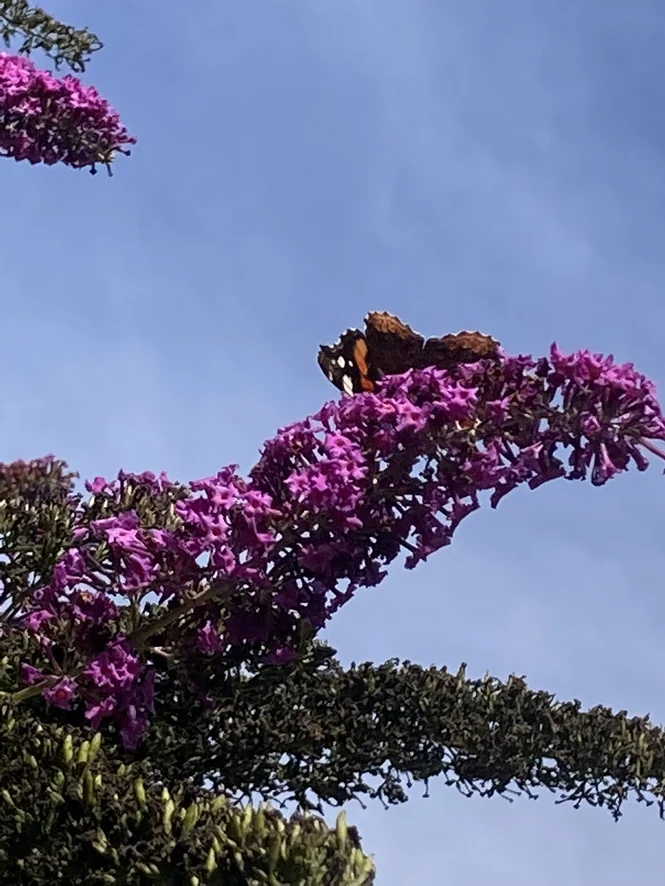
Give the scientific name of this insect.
Vanessa atalanta
